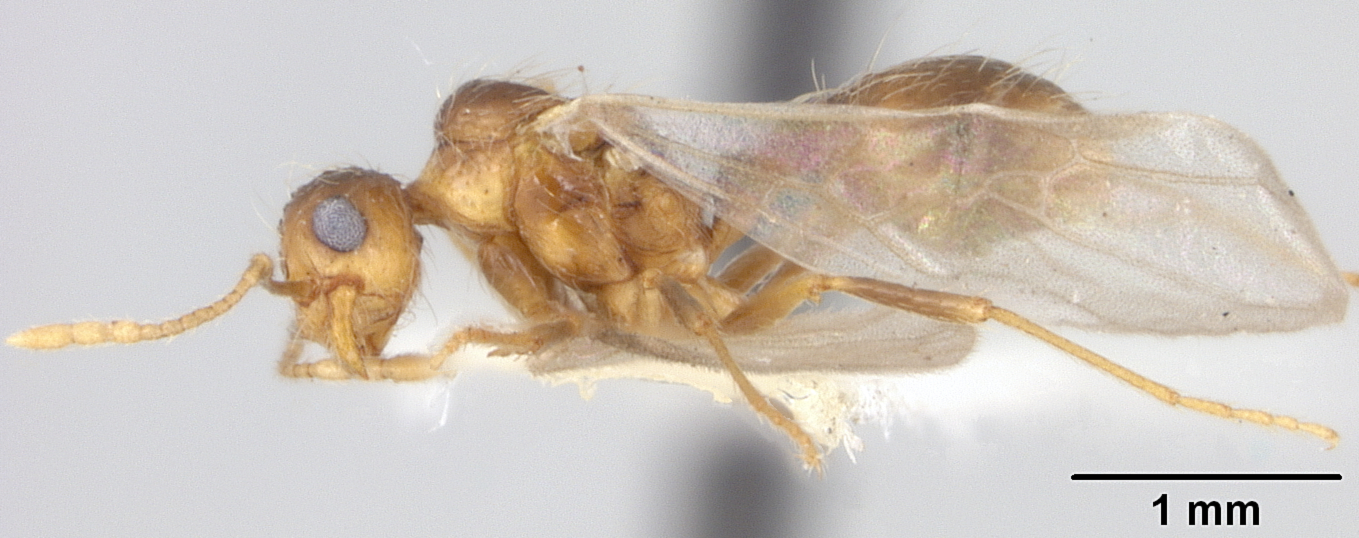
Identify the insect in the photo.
Eriopheidole symbiotica
